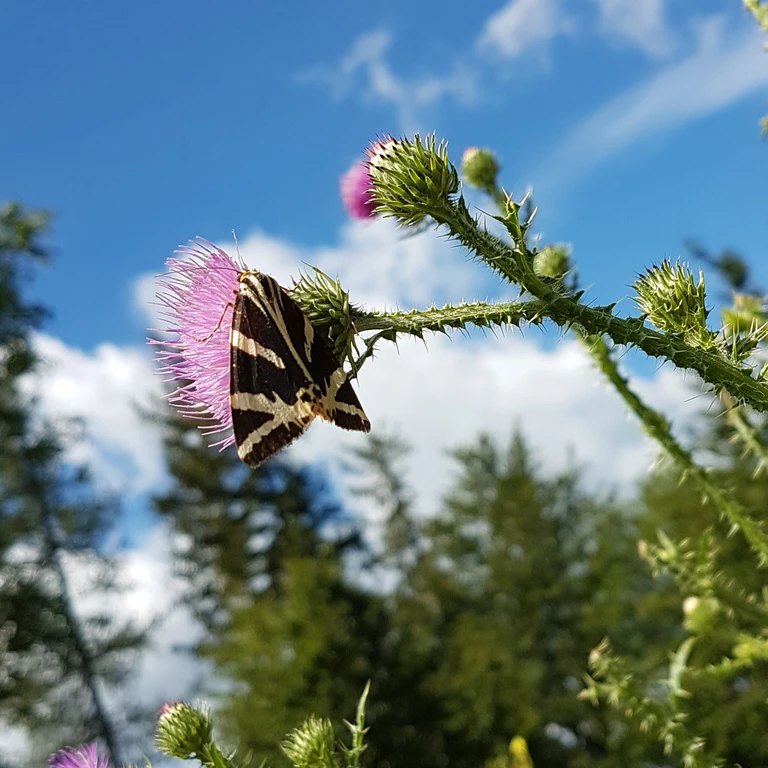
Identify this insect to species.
Euplagia quadripunctaria
